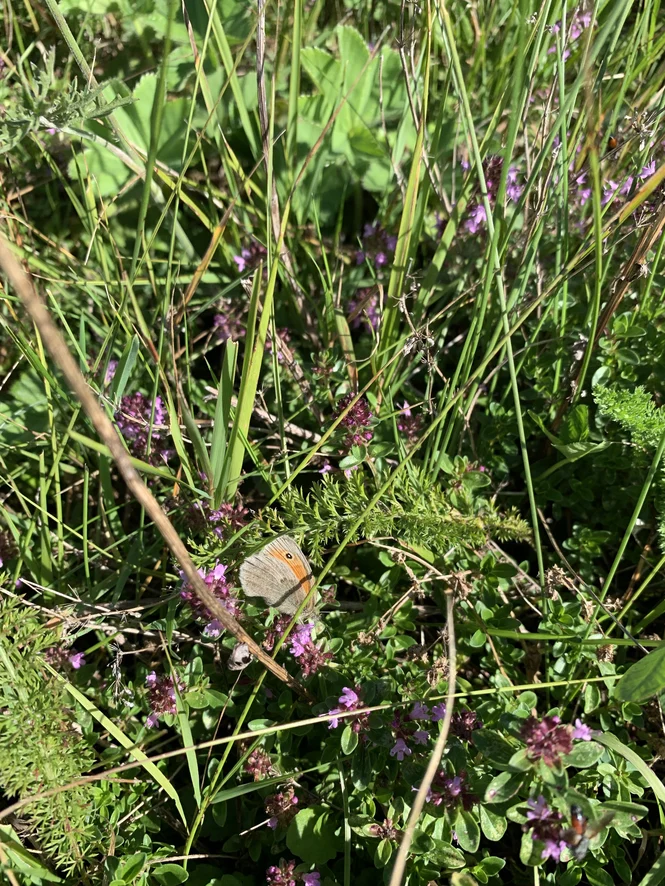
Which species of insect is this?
Coenonympha pamphilus
